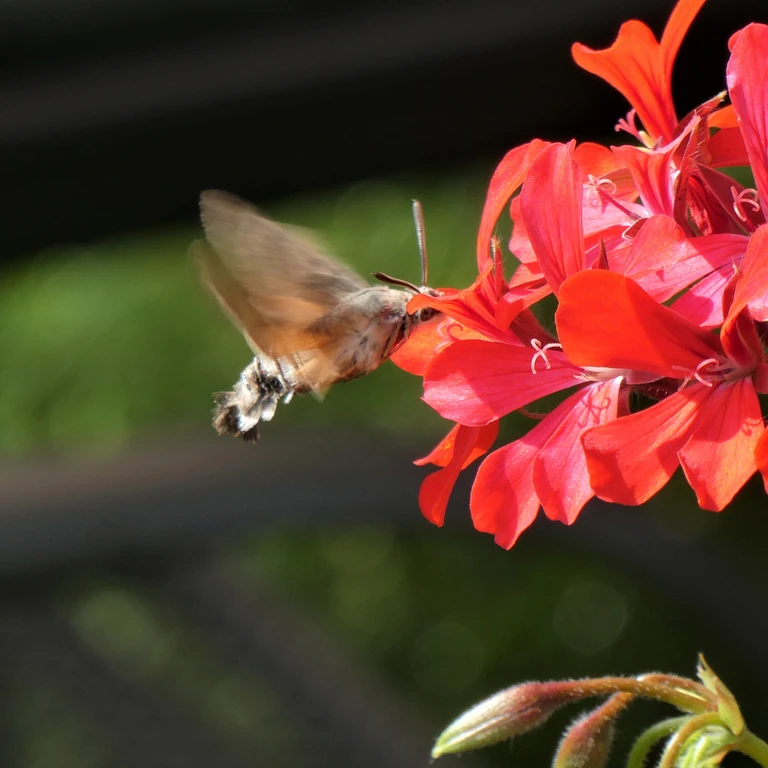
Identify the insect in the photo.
Macroglossum stellatarum
